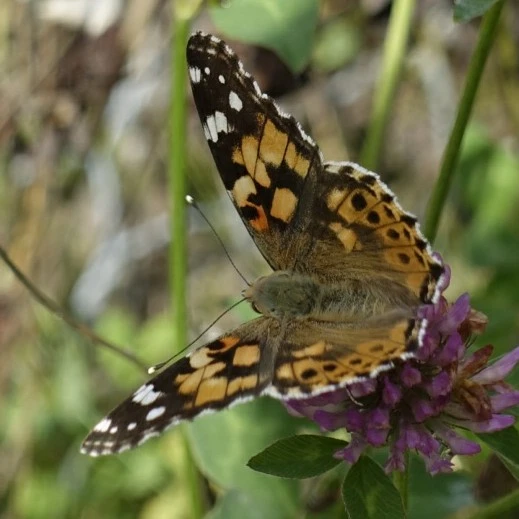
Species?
Vanessa cardui
